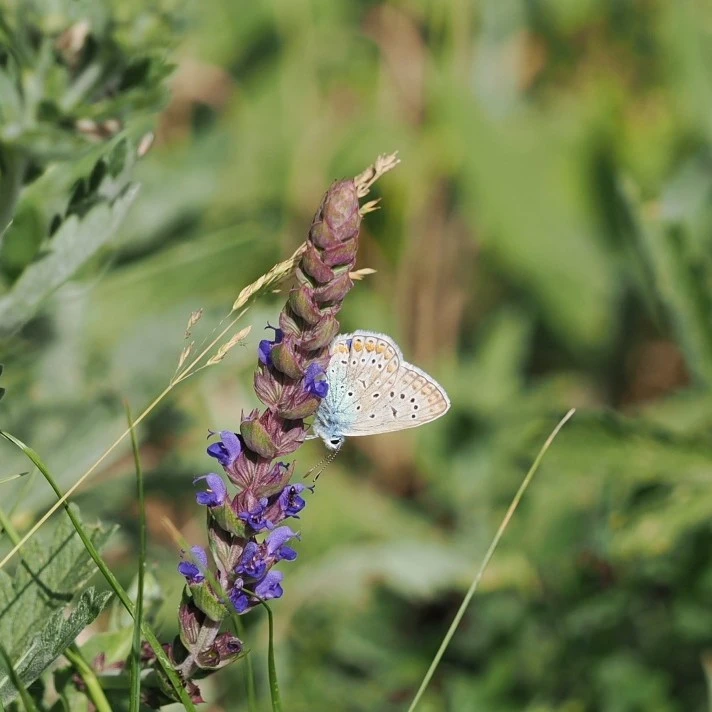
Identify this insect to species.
Polyommatus icarus
